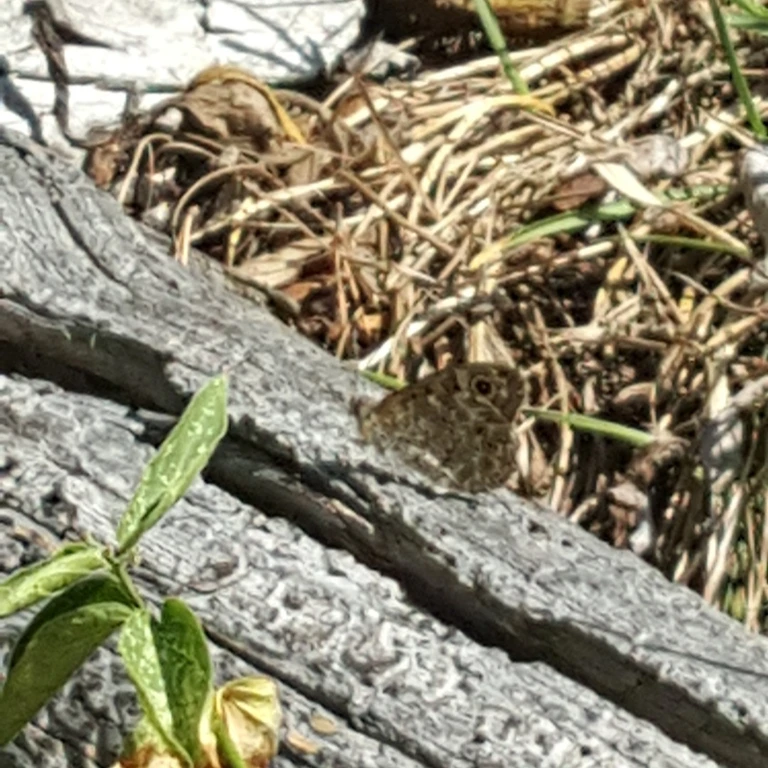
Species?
Lasiommata megera (also Pararge megera)
